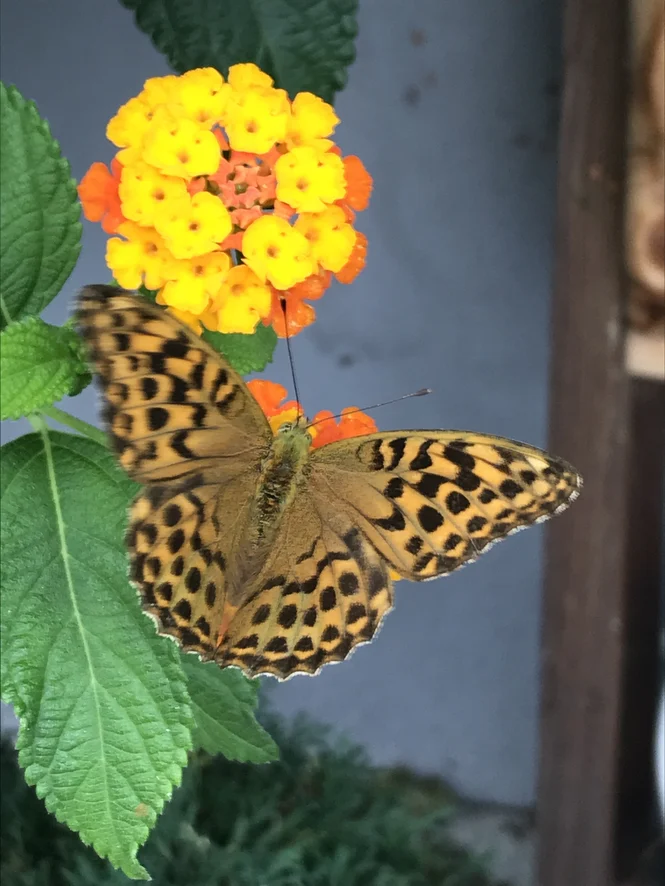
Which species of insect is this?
Argynnis paphia
